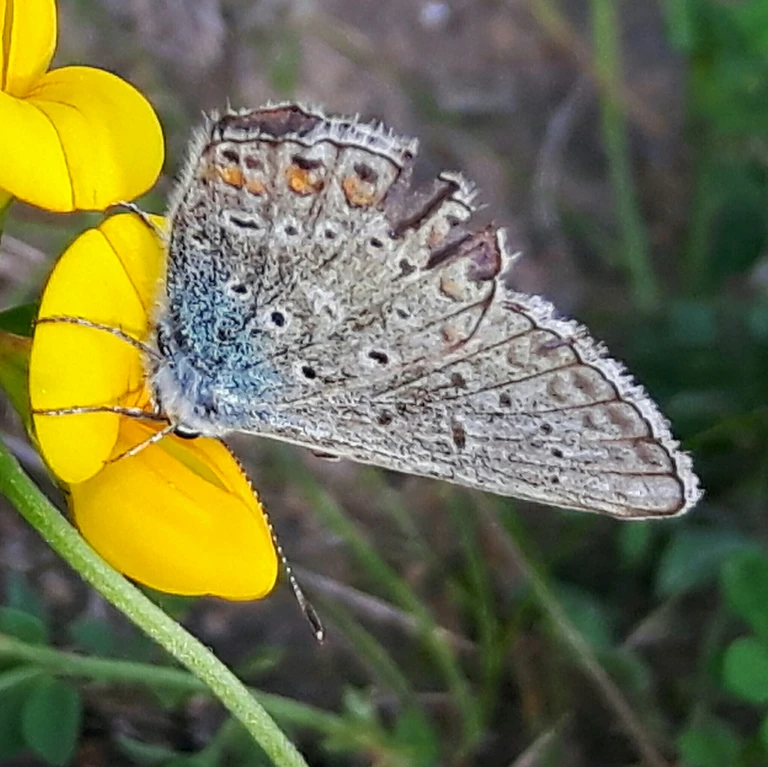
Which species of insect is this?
Polyommatus icarus
